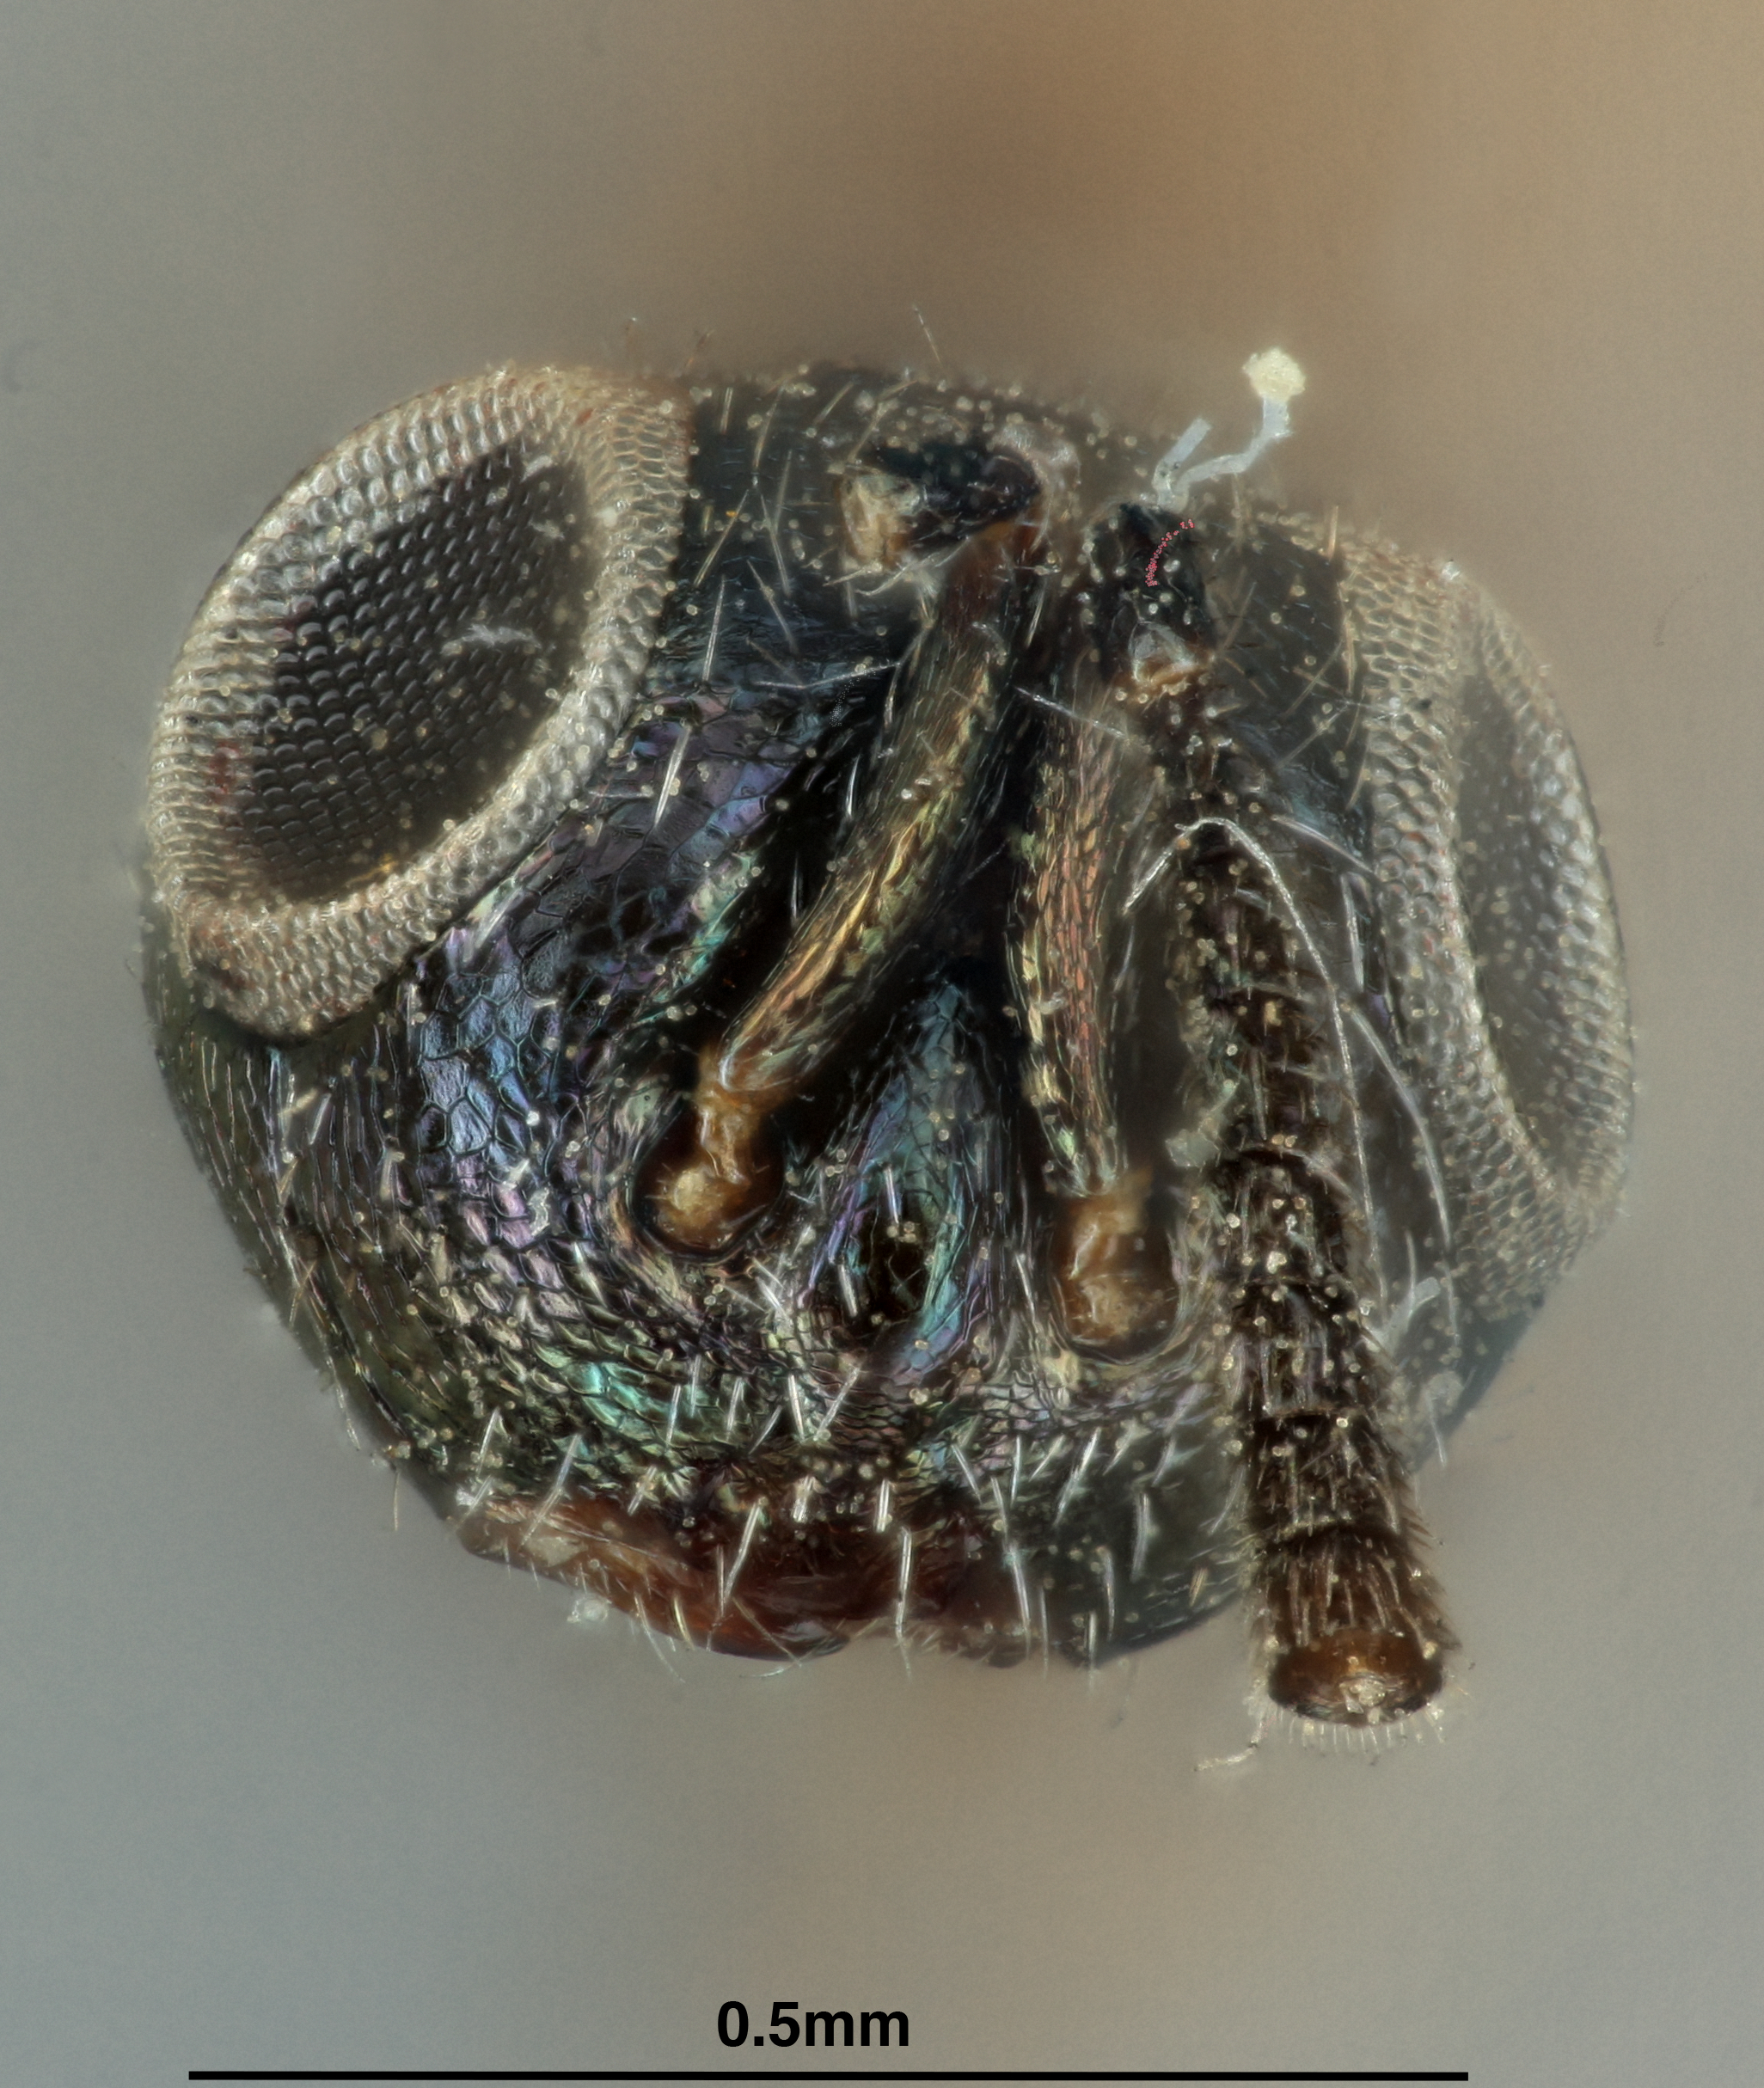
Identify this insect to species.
Eupelmus rosae
